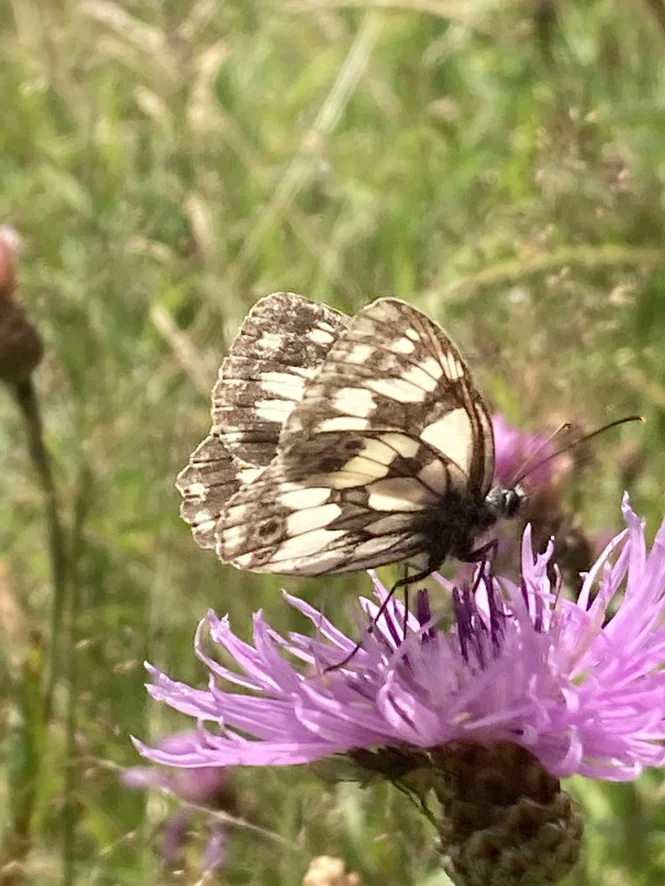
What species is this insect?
Melanargia galathea
